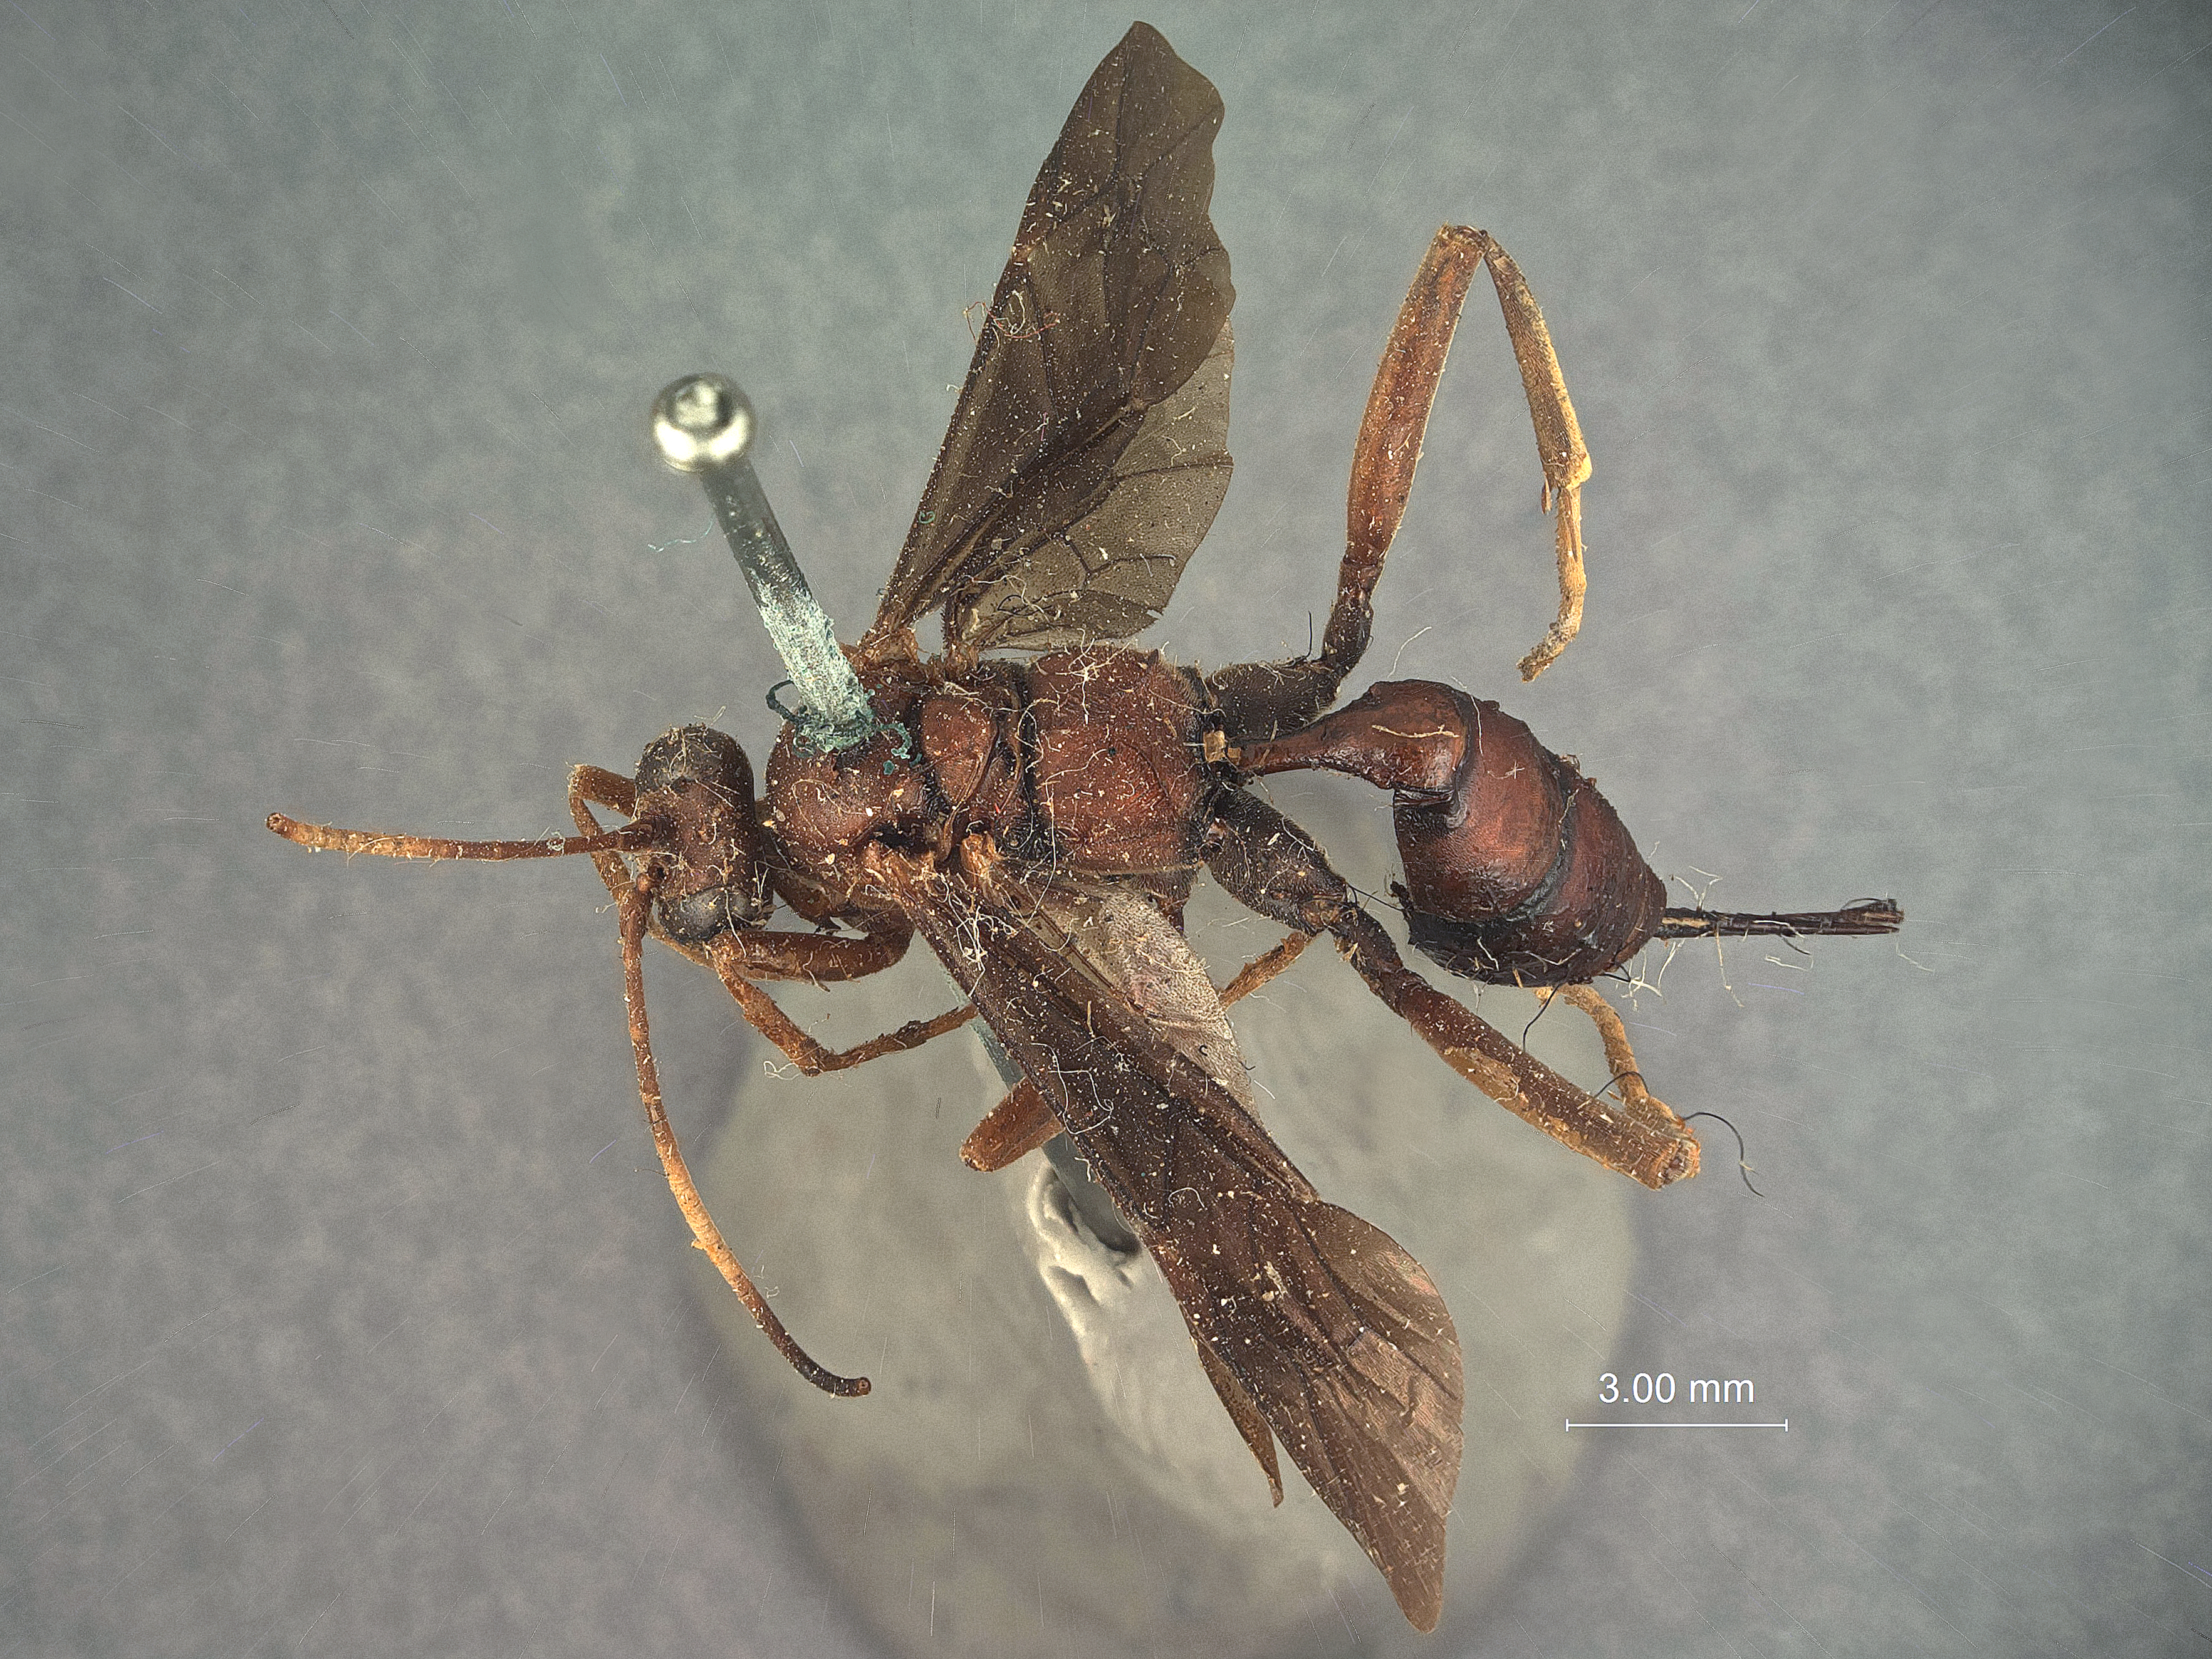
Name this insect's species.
Cryptus nigripennis
